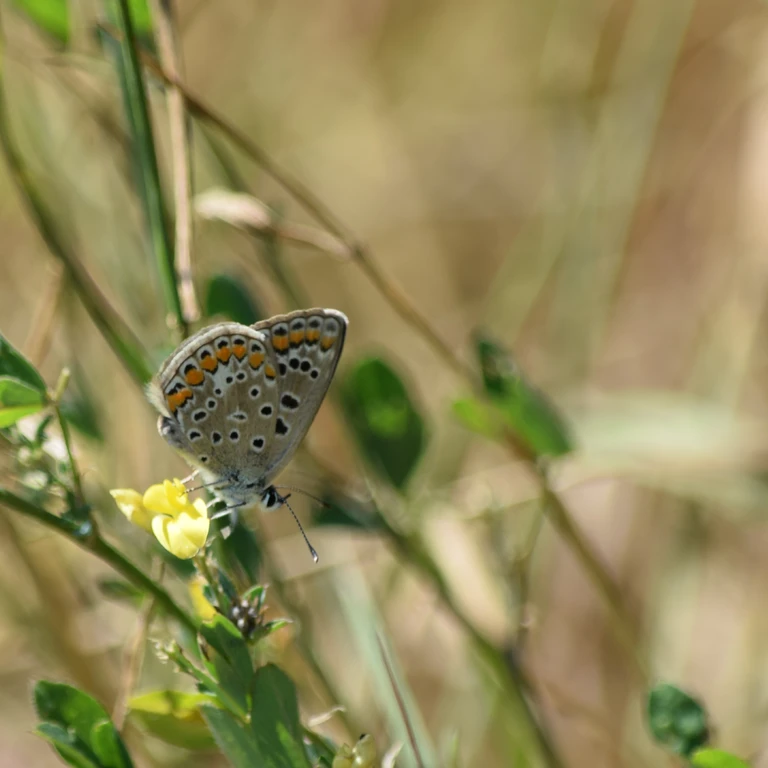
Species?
Polyommatus icarus
